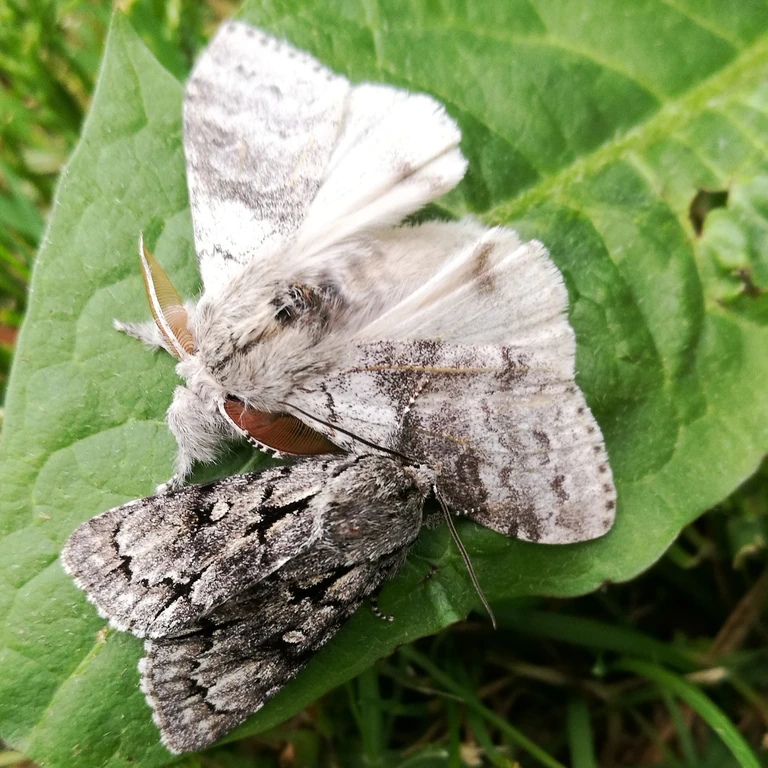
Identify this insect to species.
Calliteara pudibunda
